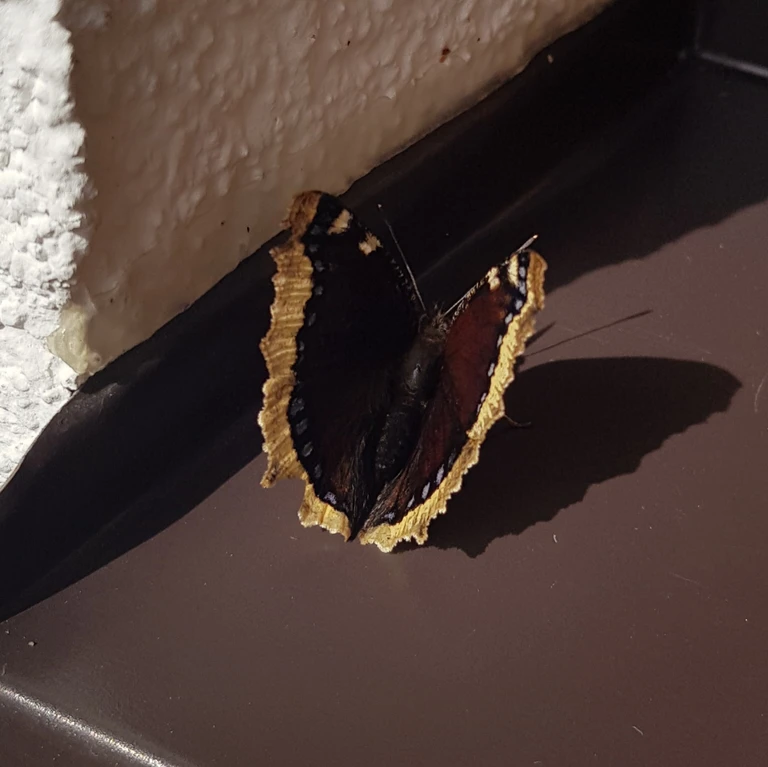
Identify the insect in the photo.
Nymphalis antiopa
